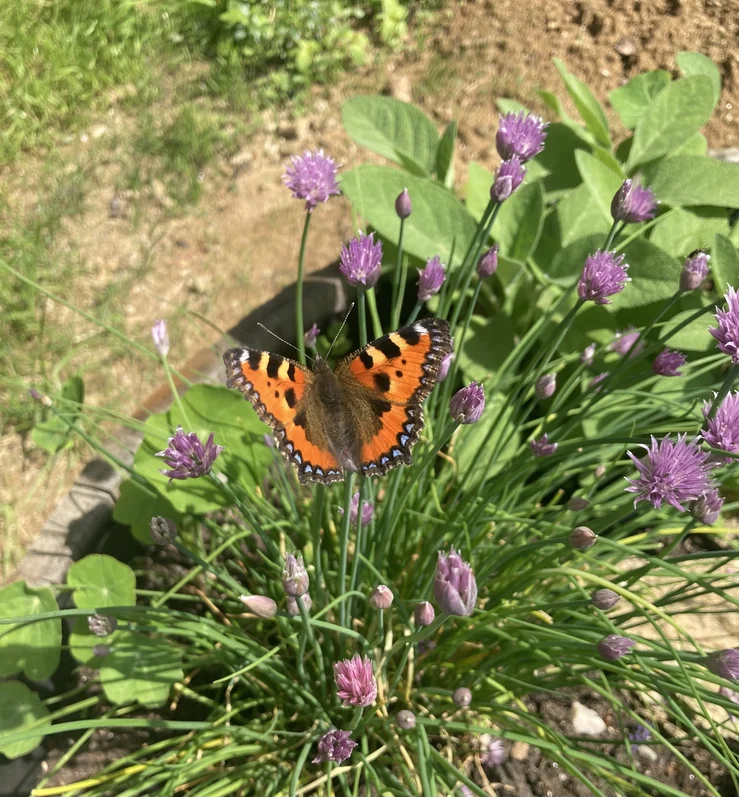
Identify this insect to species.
Aglais urticae
